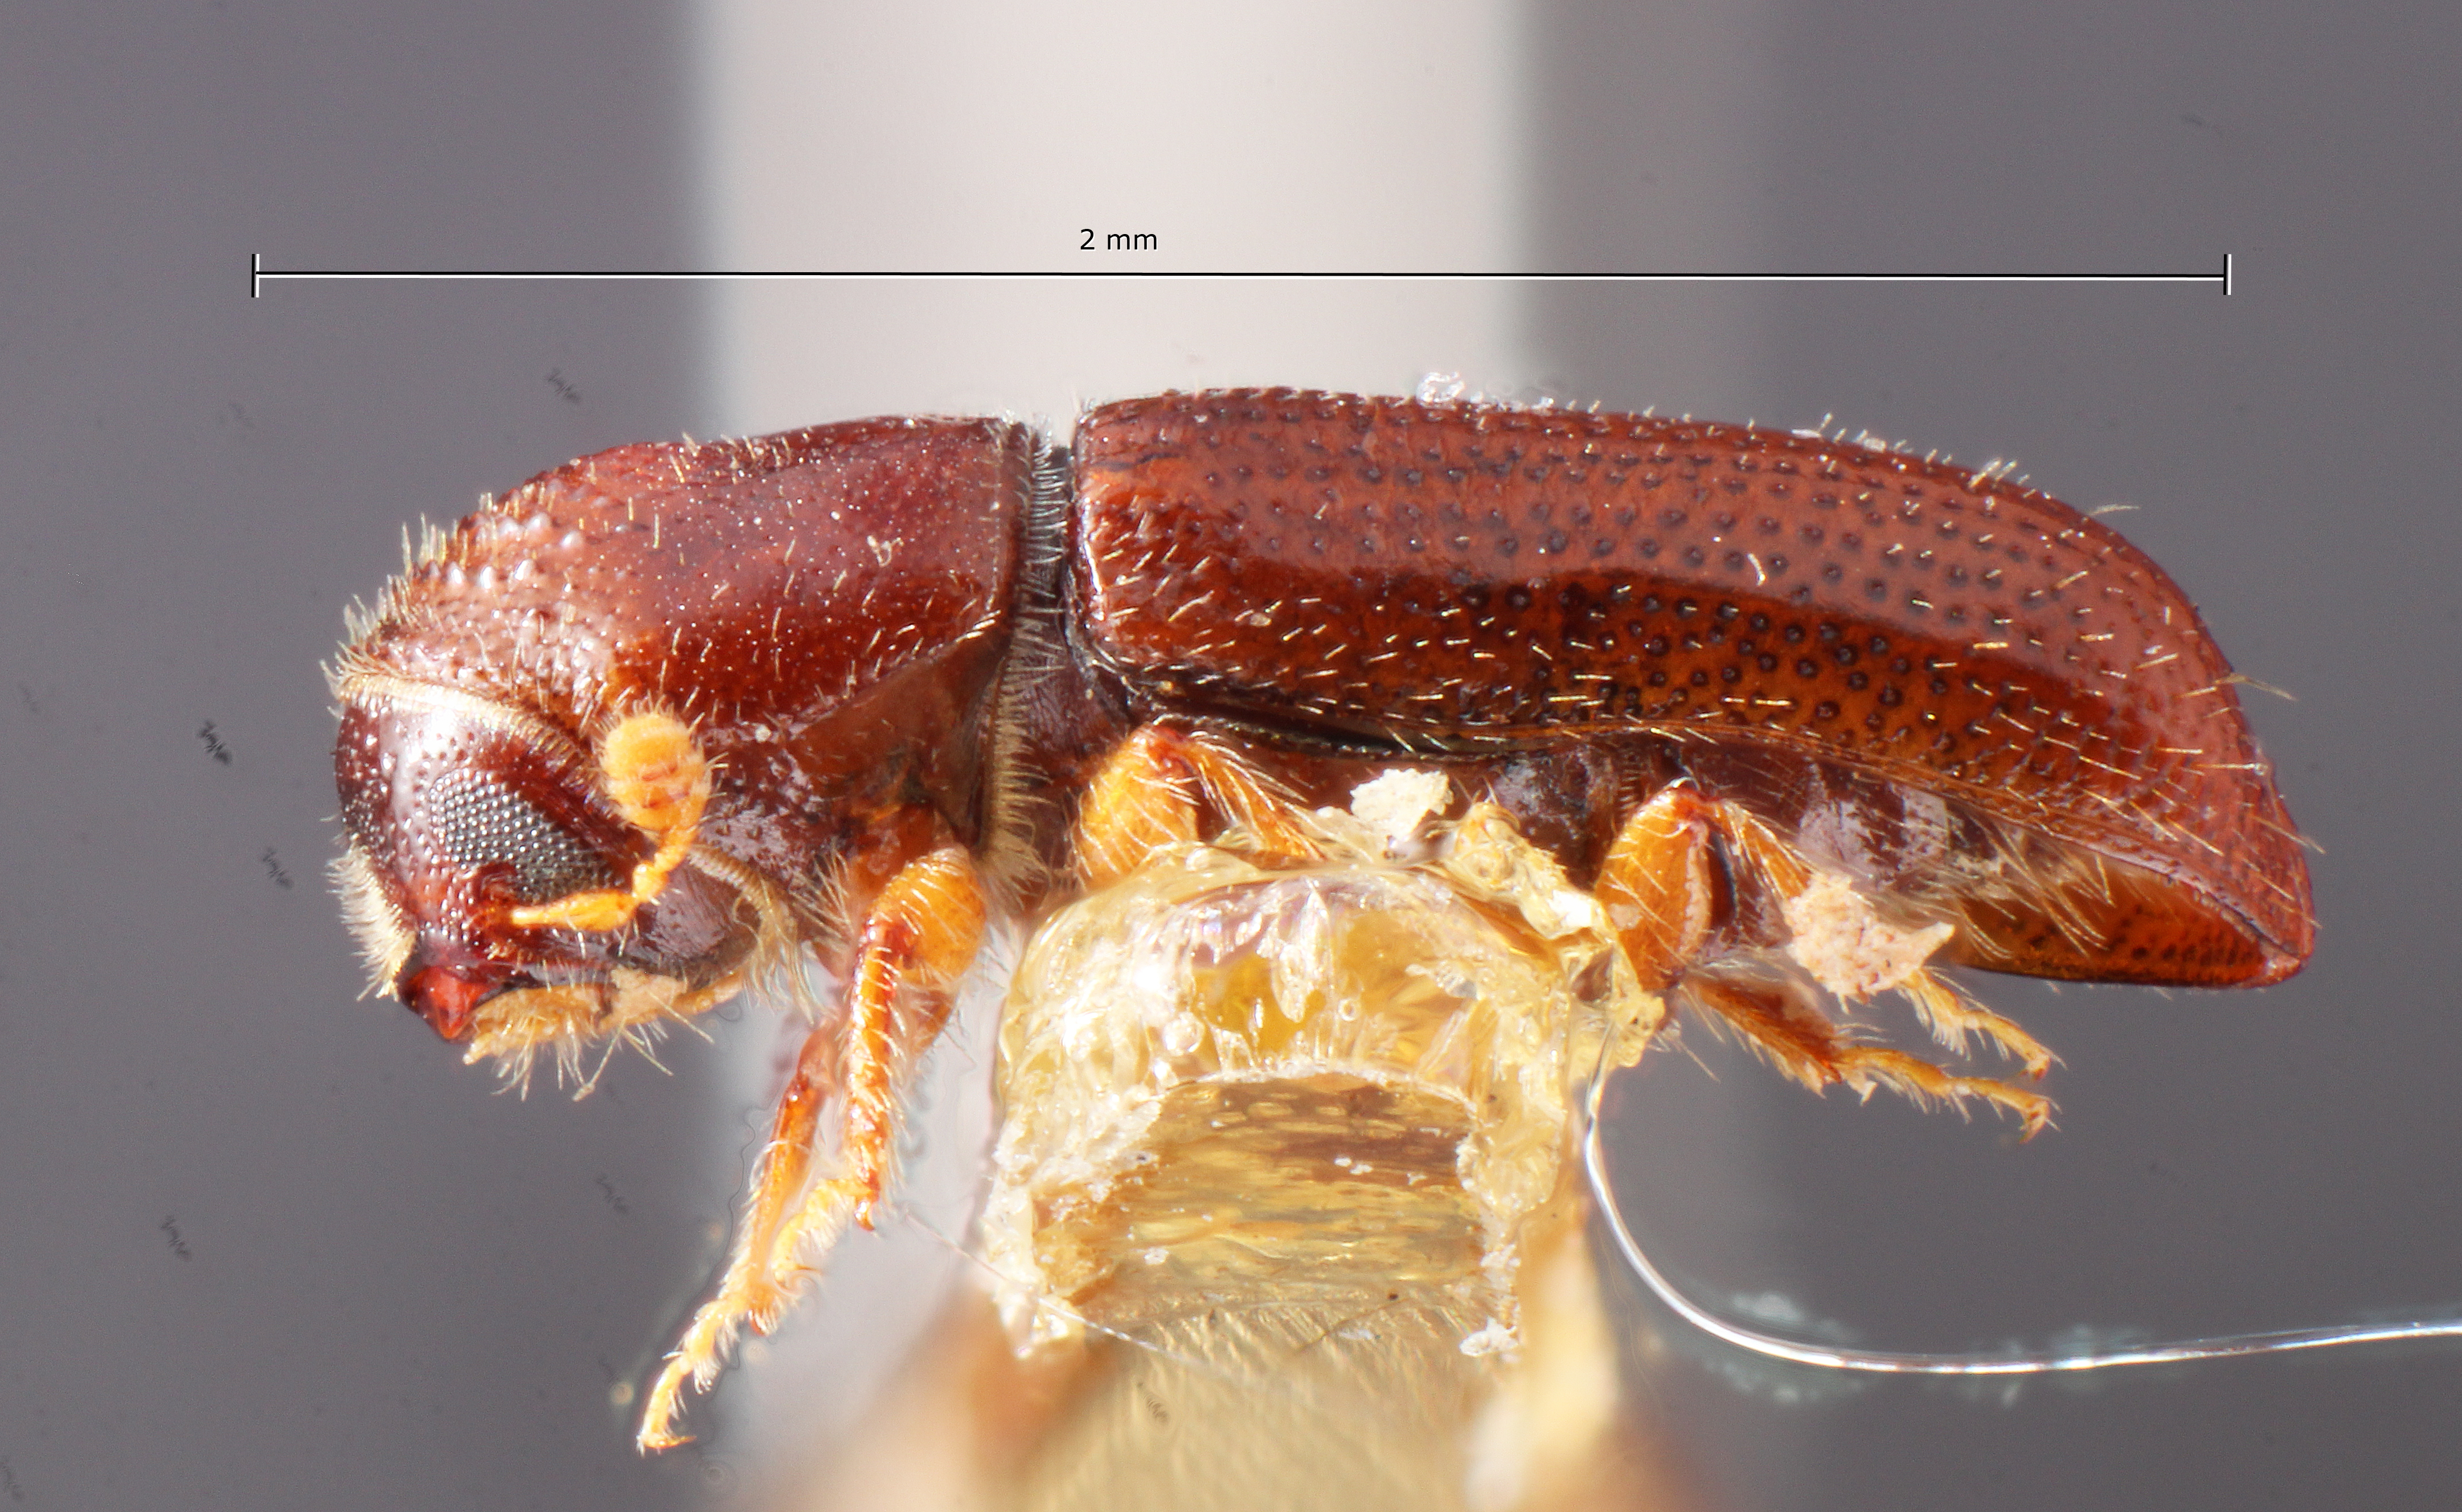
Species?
Pityophthorus murrayanae
